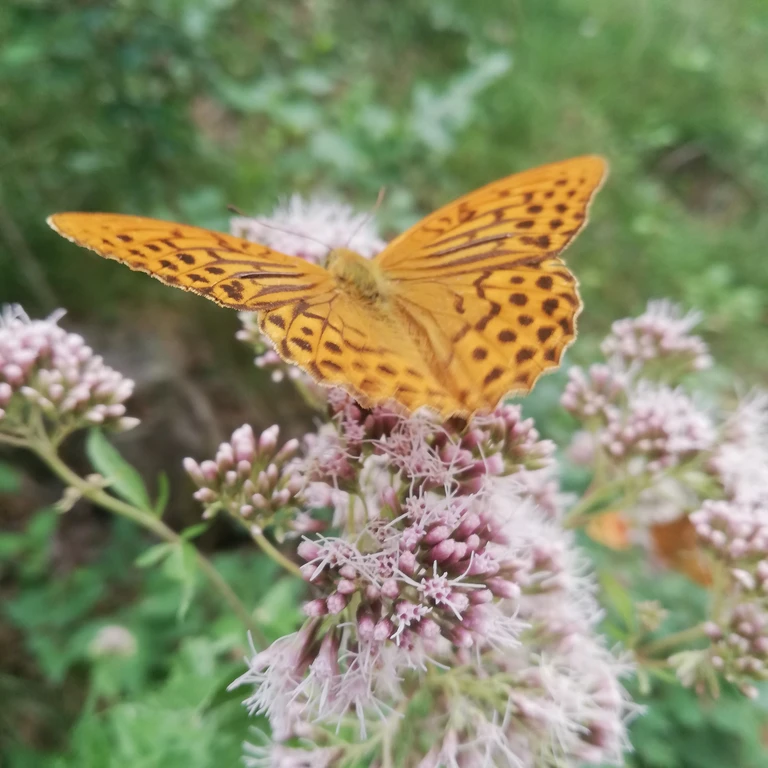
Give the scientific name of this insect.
Argynnis paphia
